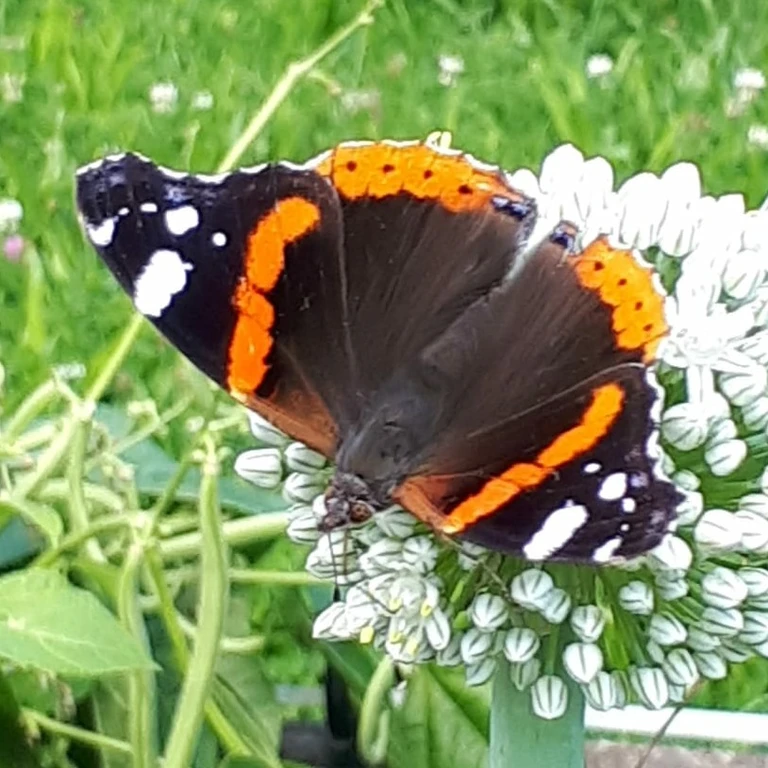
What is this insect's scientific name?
Vanessa atalanta
